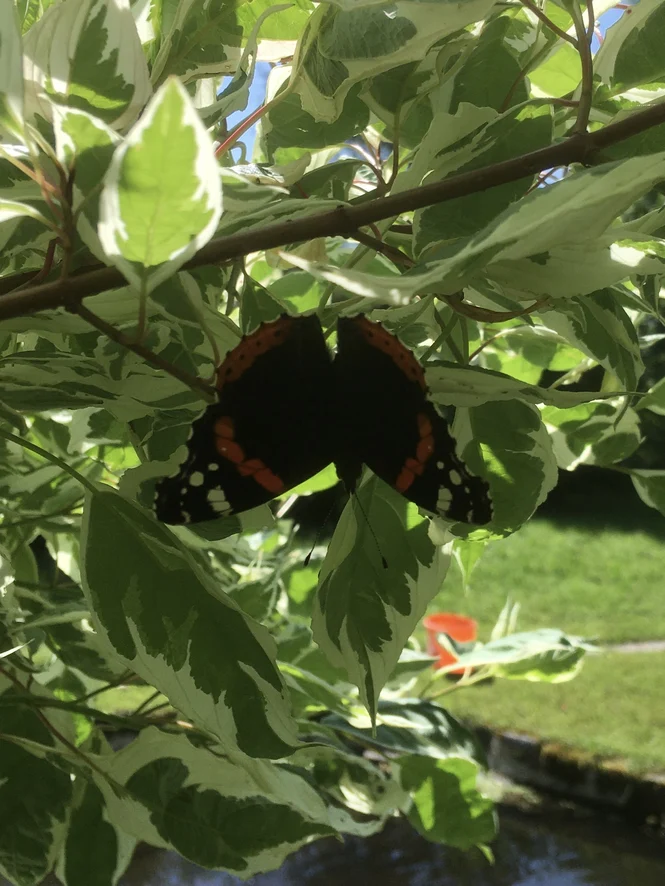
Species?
Vanessa atalanta
